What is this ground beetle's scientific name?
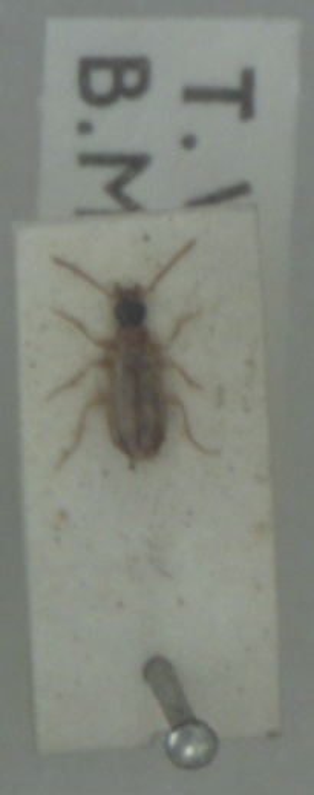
Philorhizus melanocephalus
